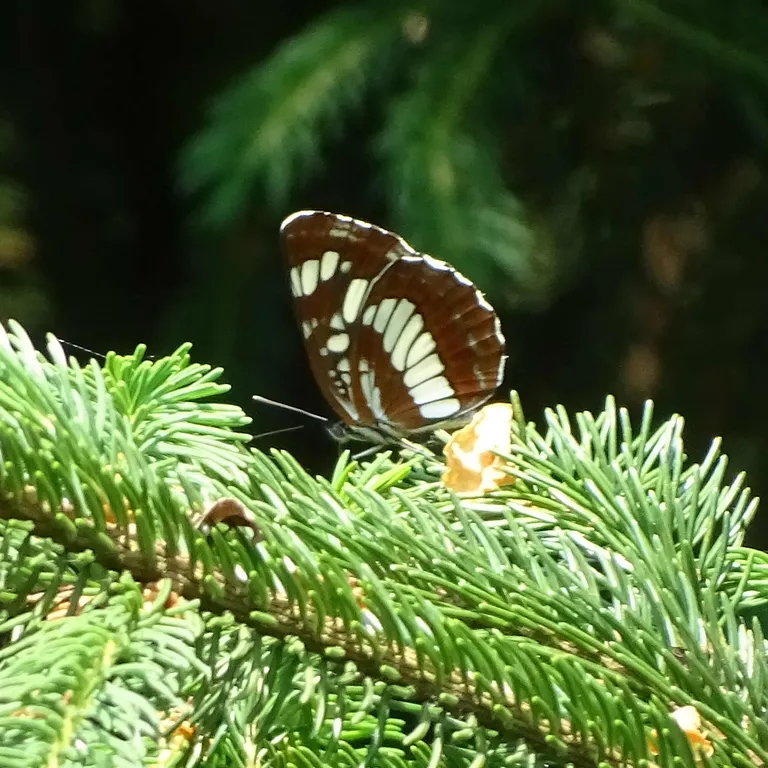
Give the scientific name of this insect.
Neptis rivularis
